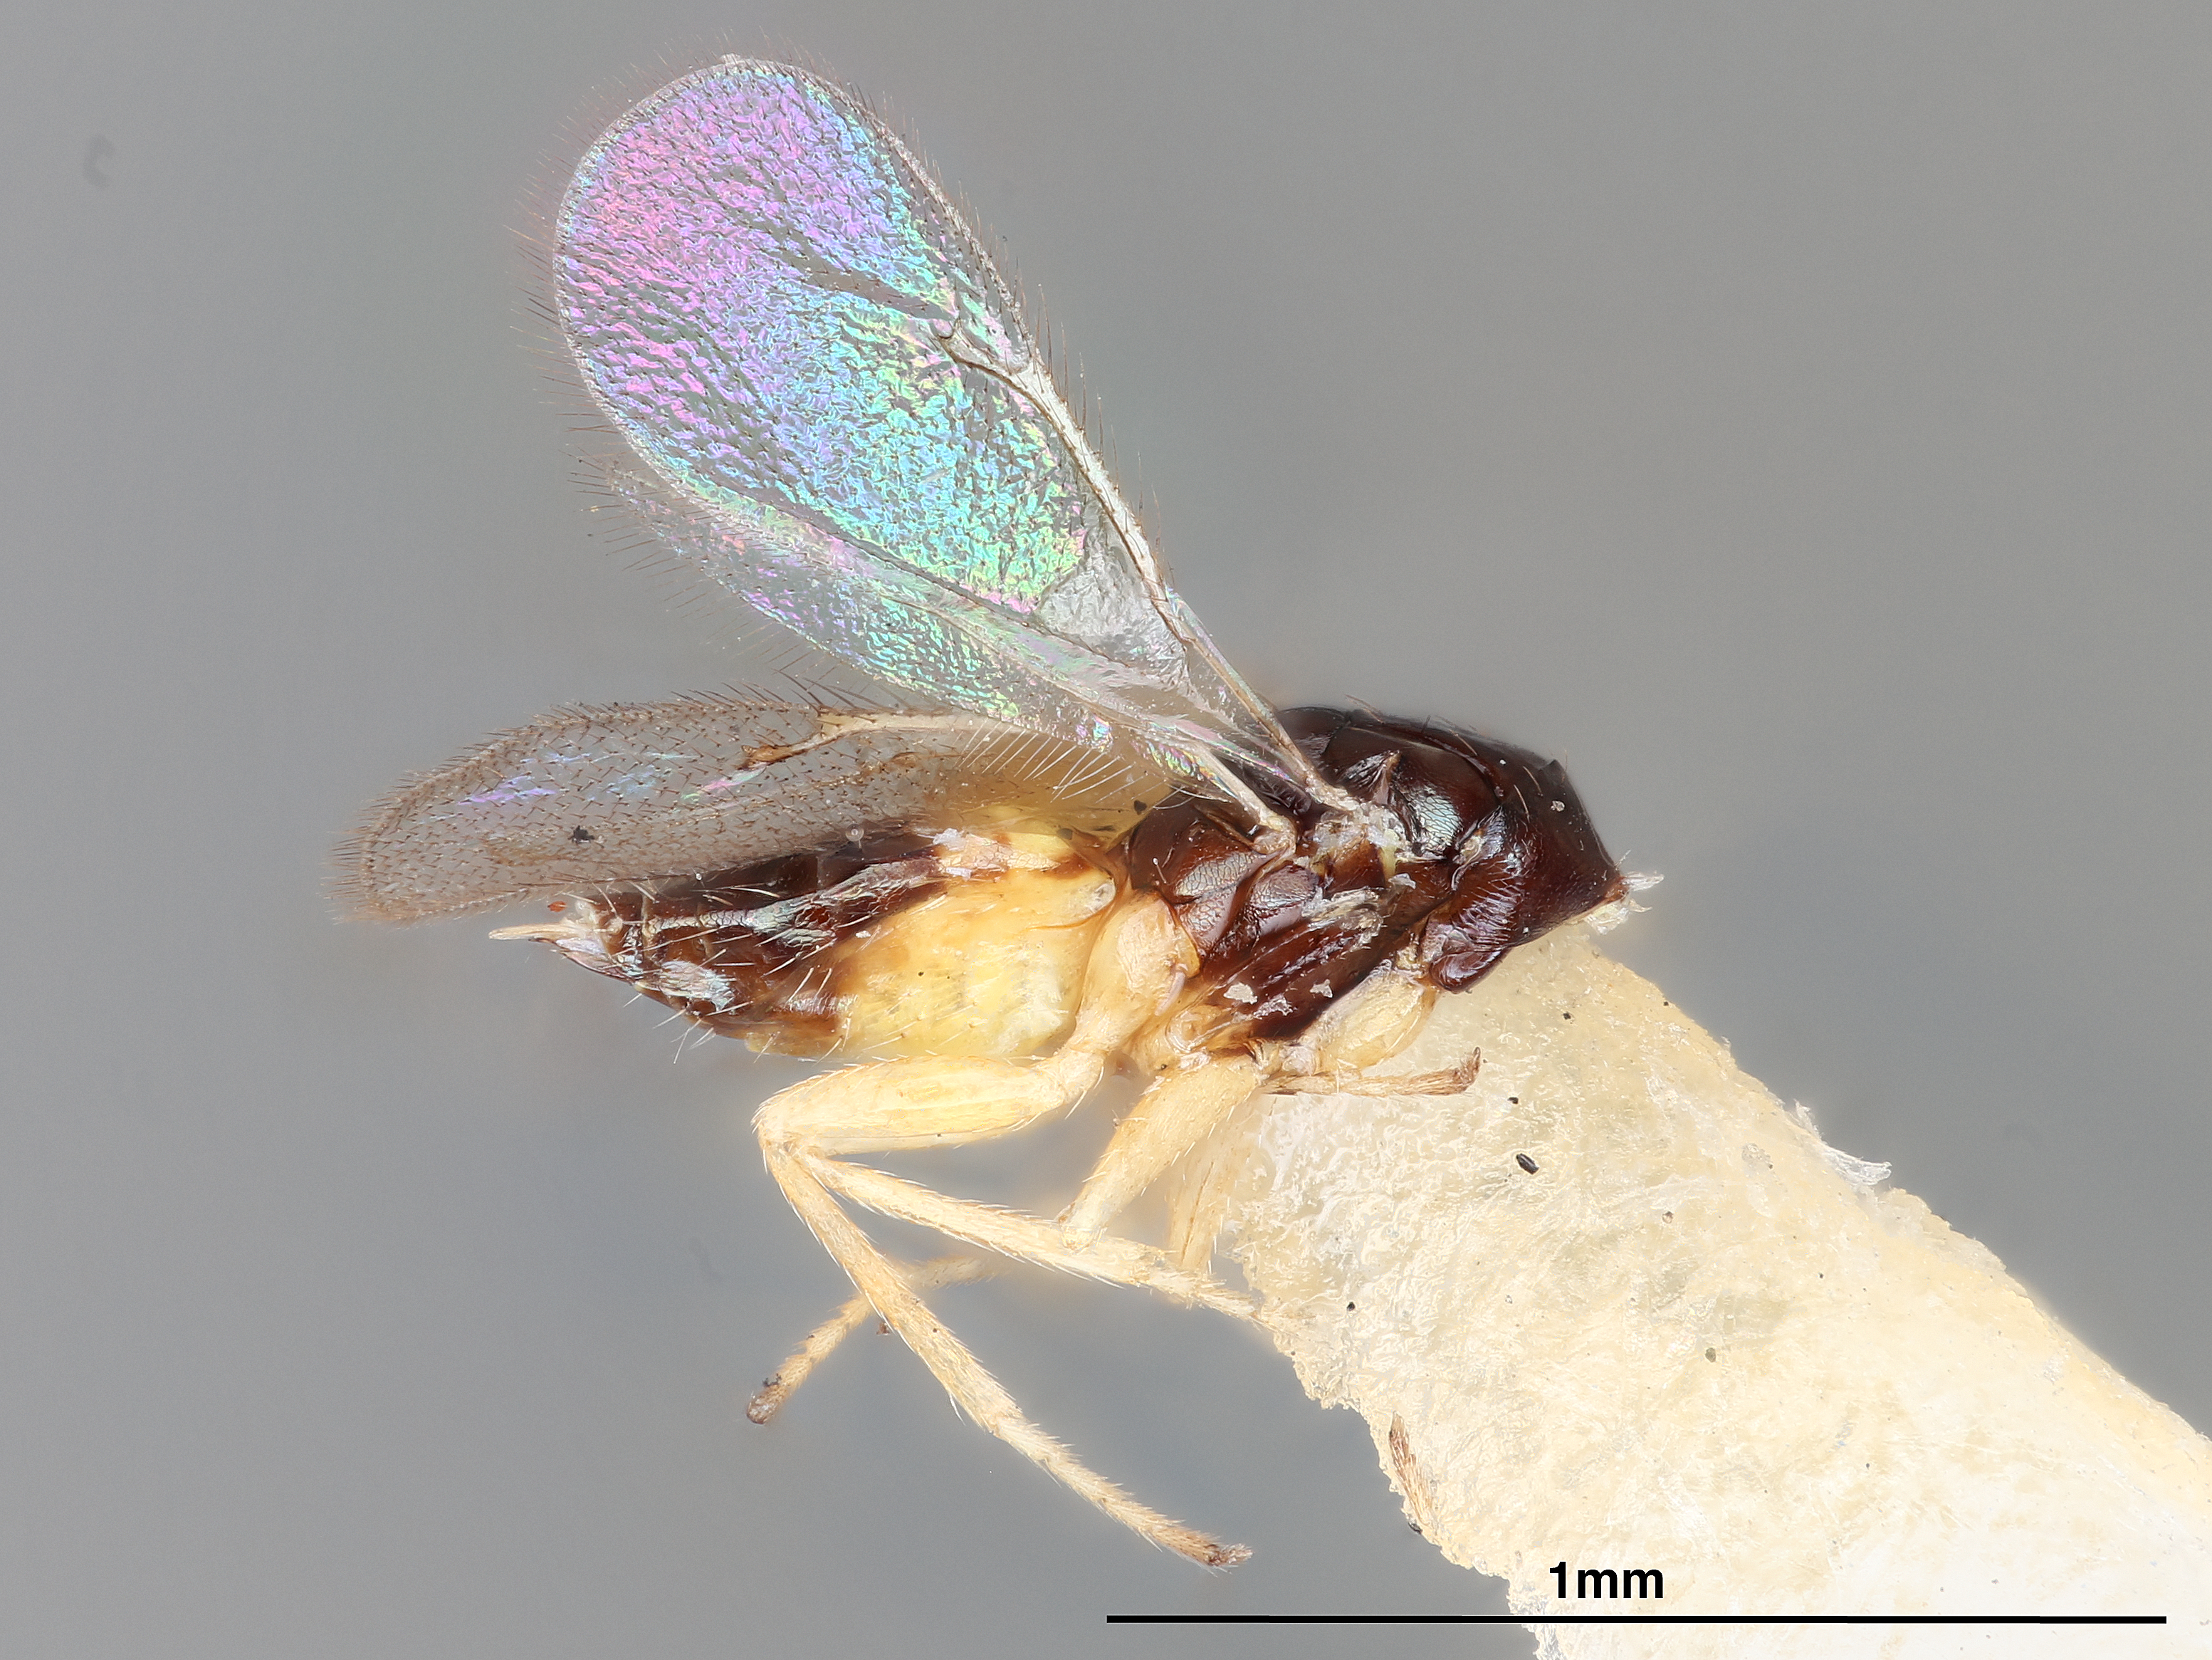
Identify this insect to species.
Tetrastichus haitiensis
